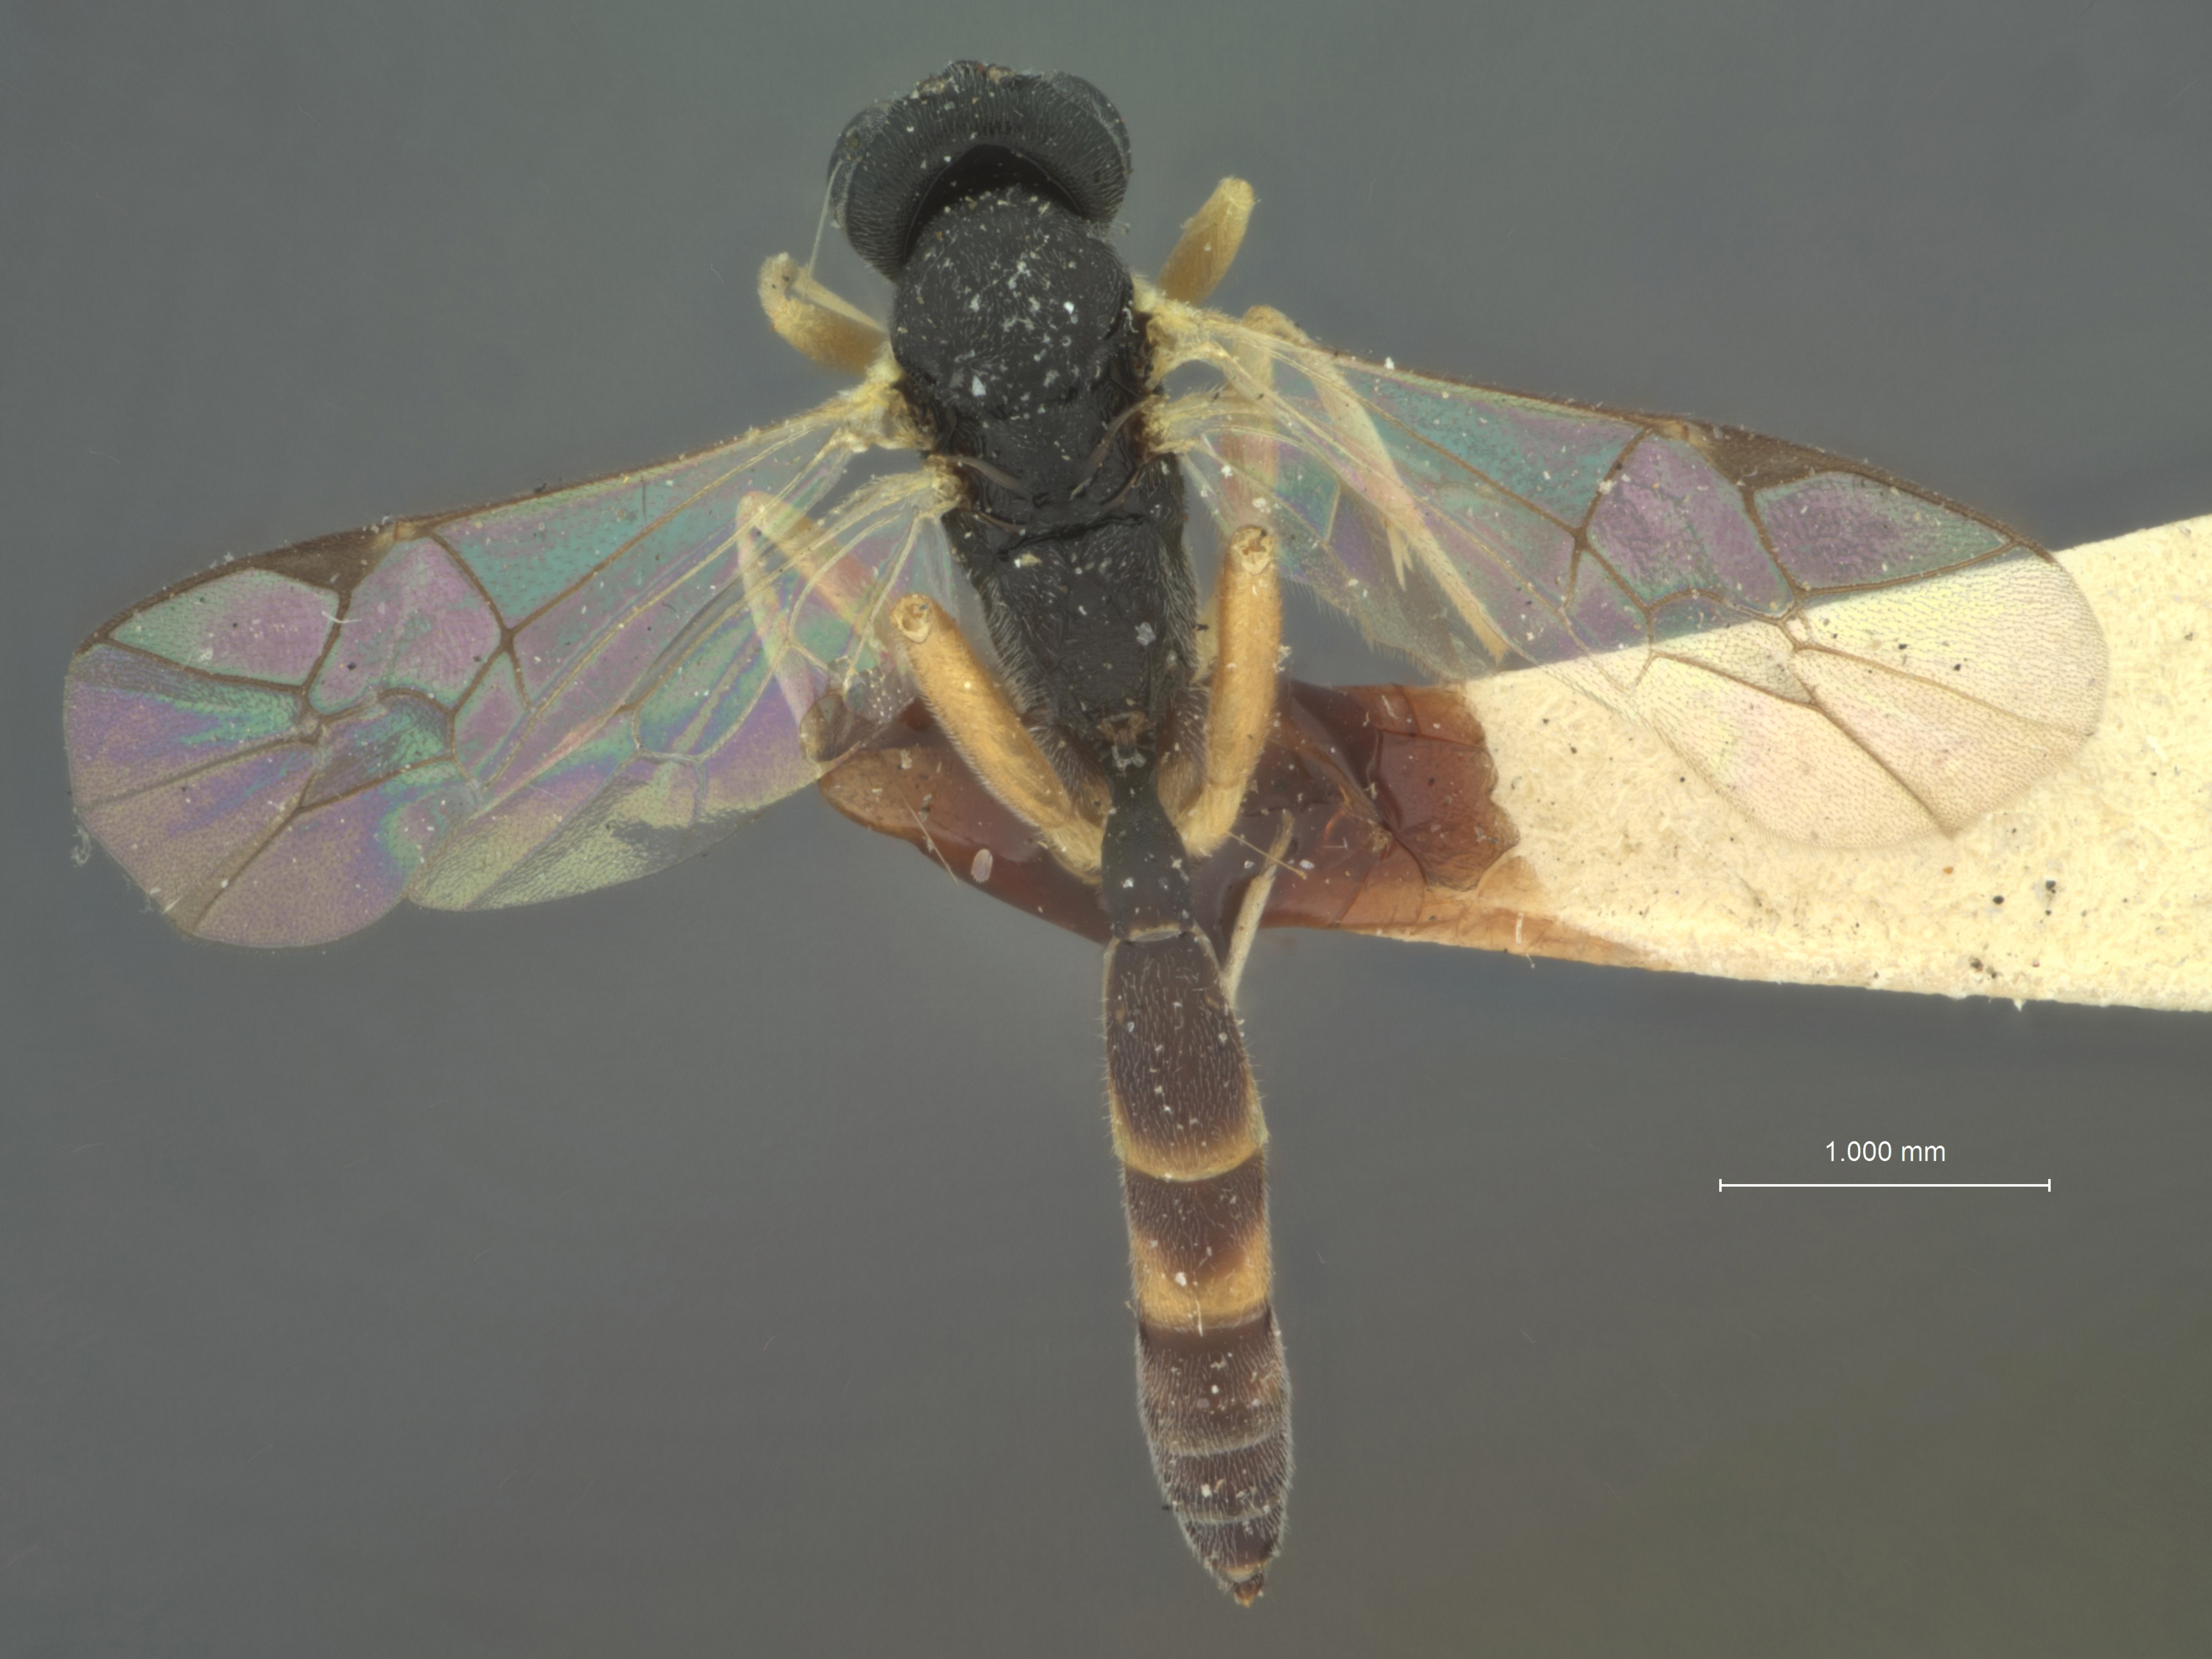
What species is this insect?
Limneria solenobiae
